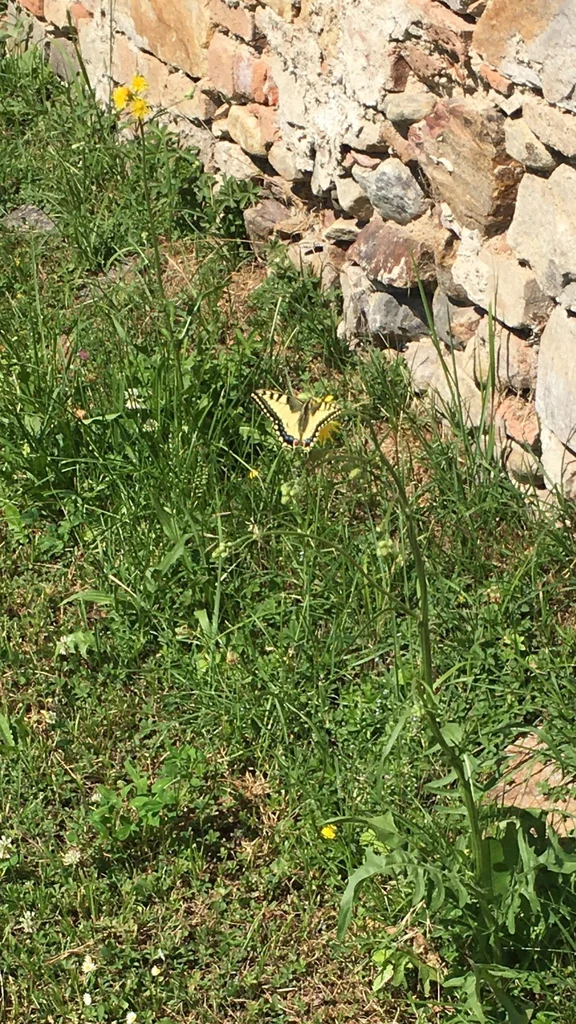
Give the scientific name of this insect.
Papilio machaon
